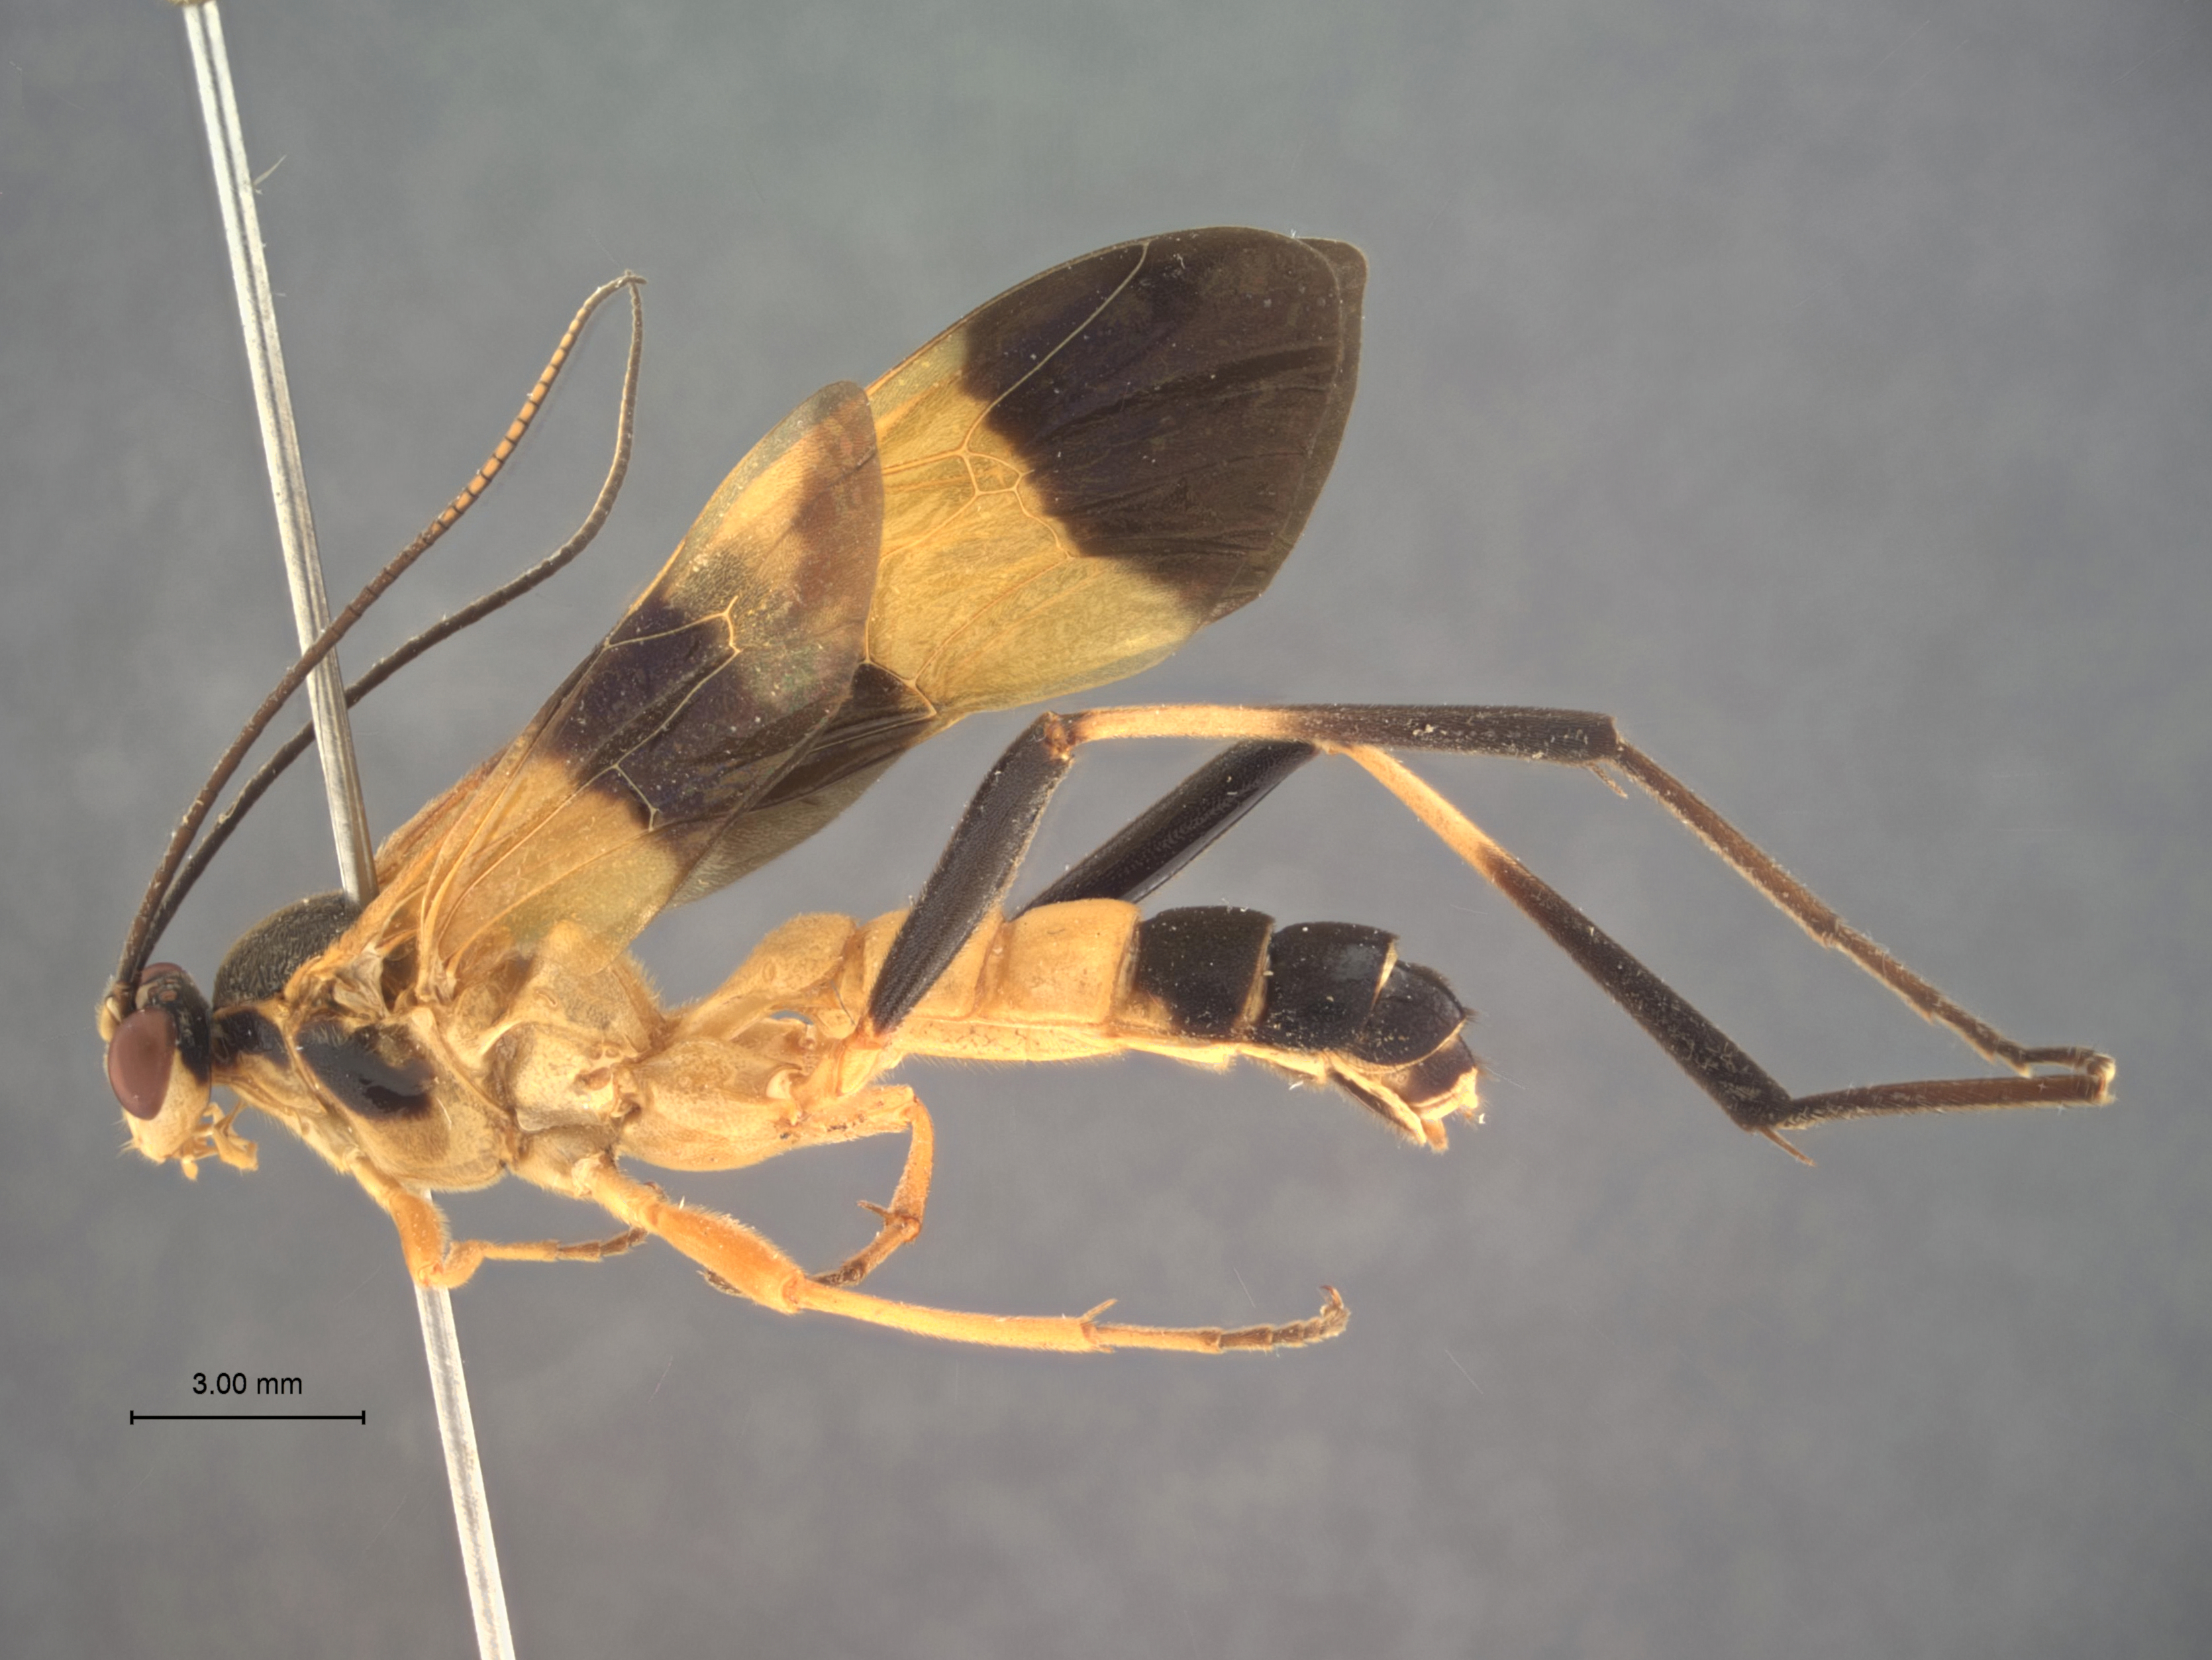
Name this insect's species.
Daggoo philoctetes
